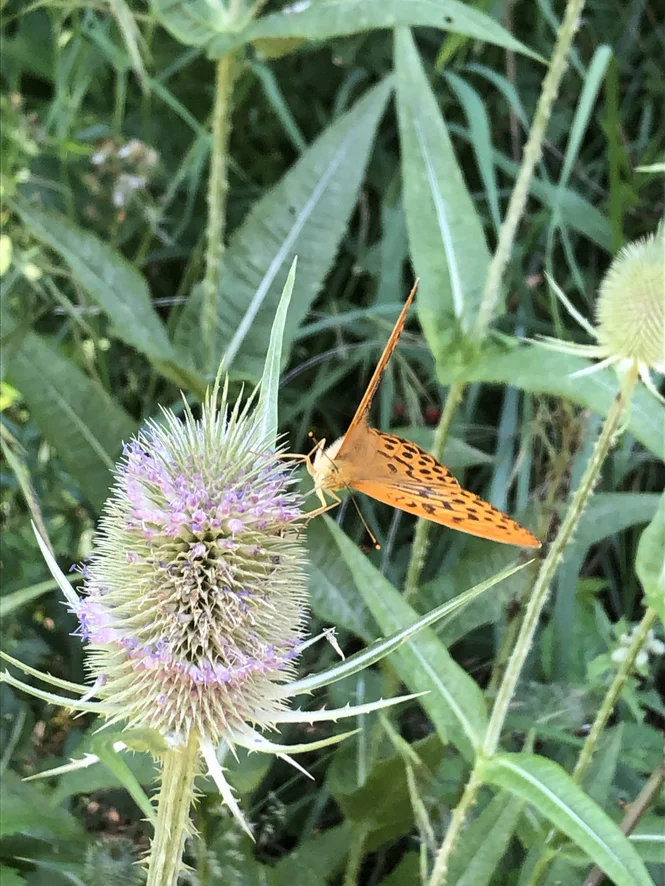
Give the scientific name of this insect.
Argynnis paphia
